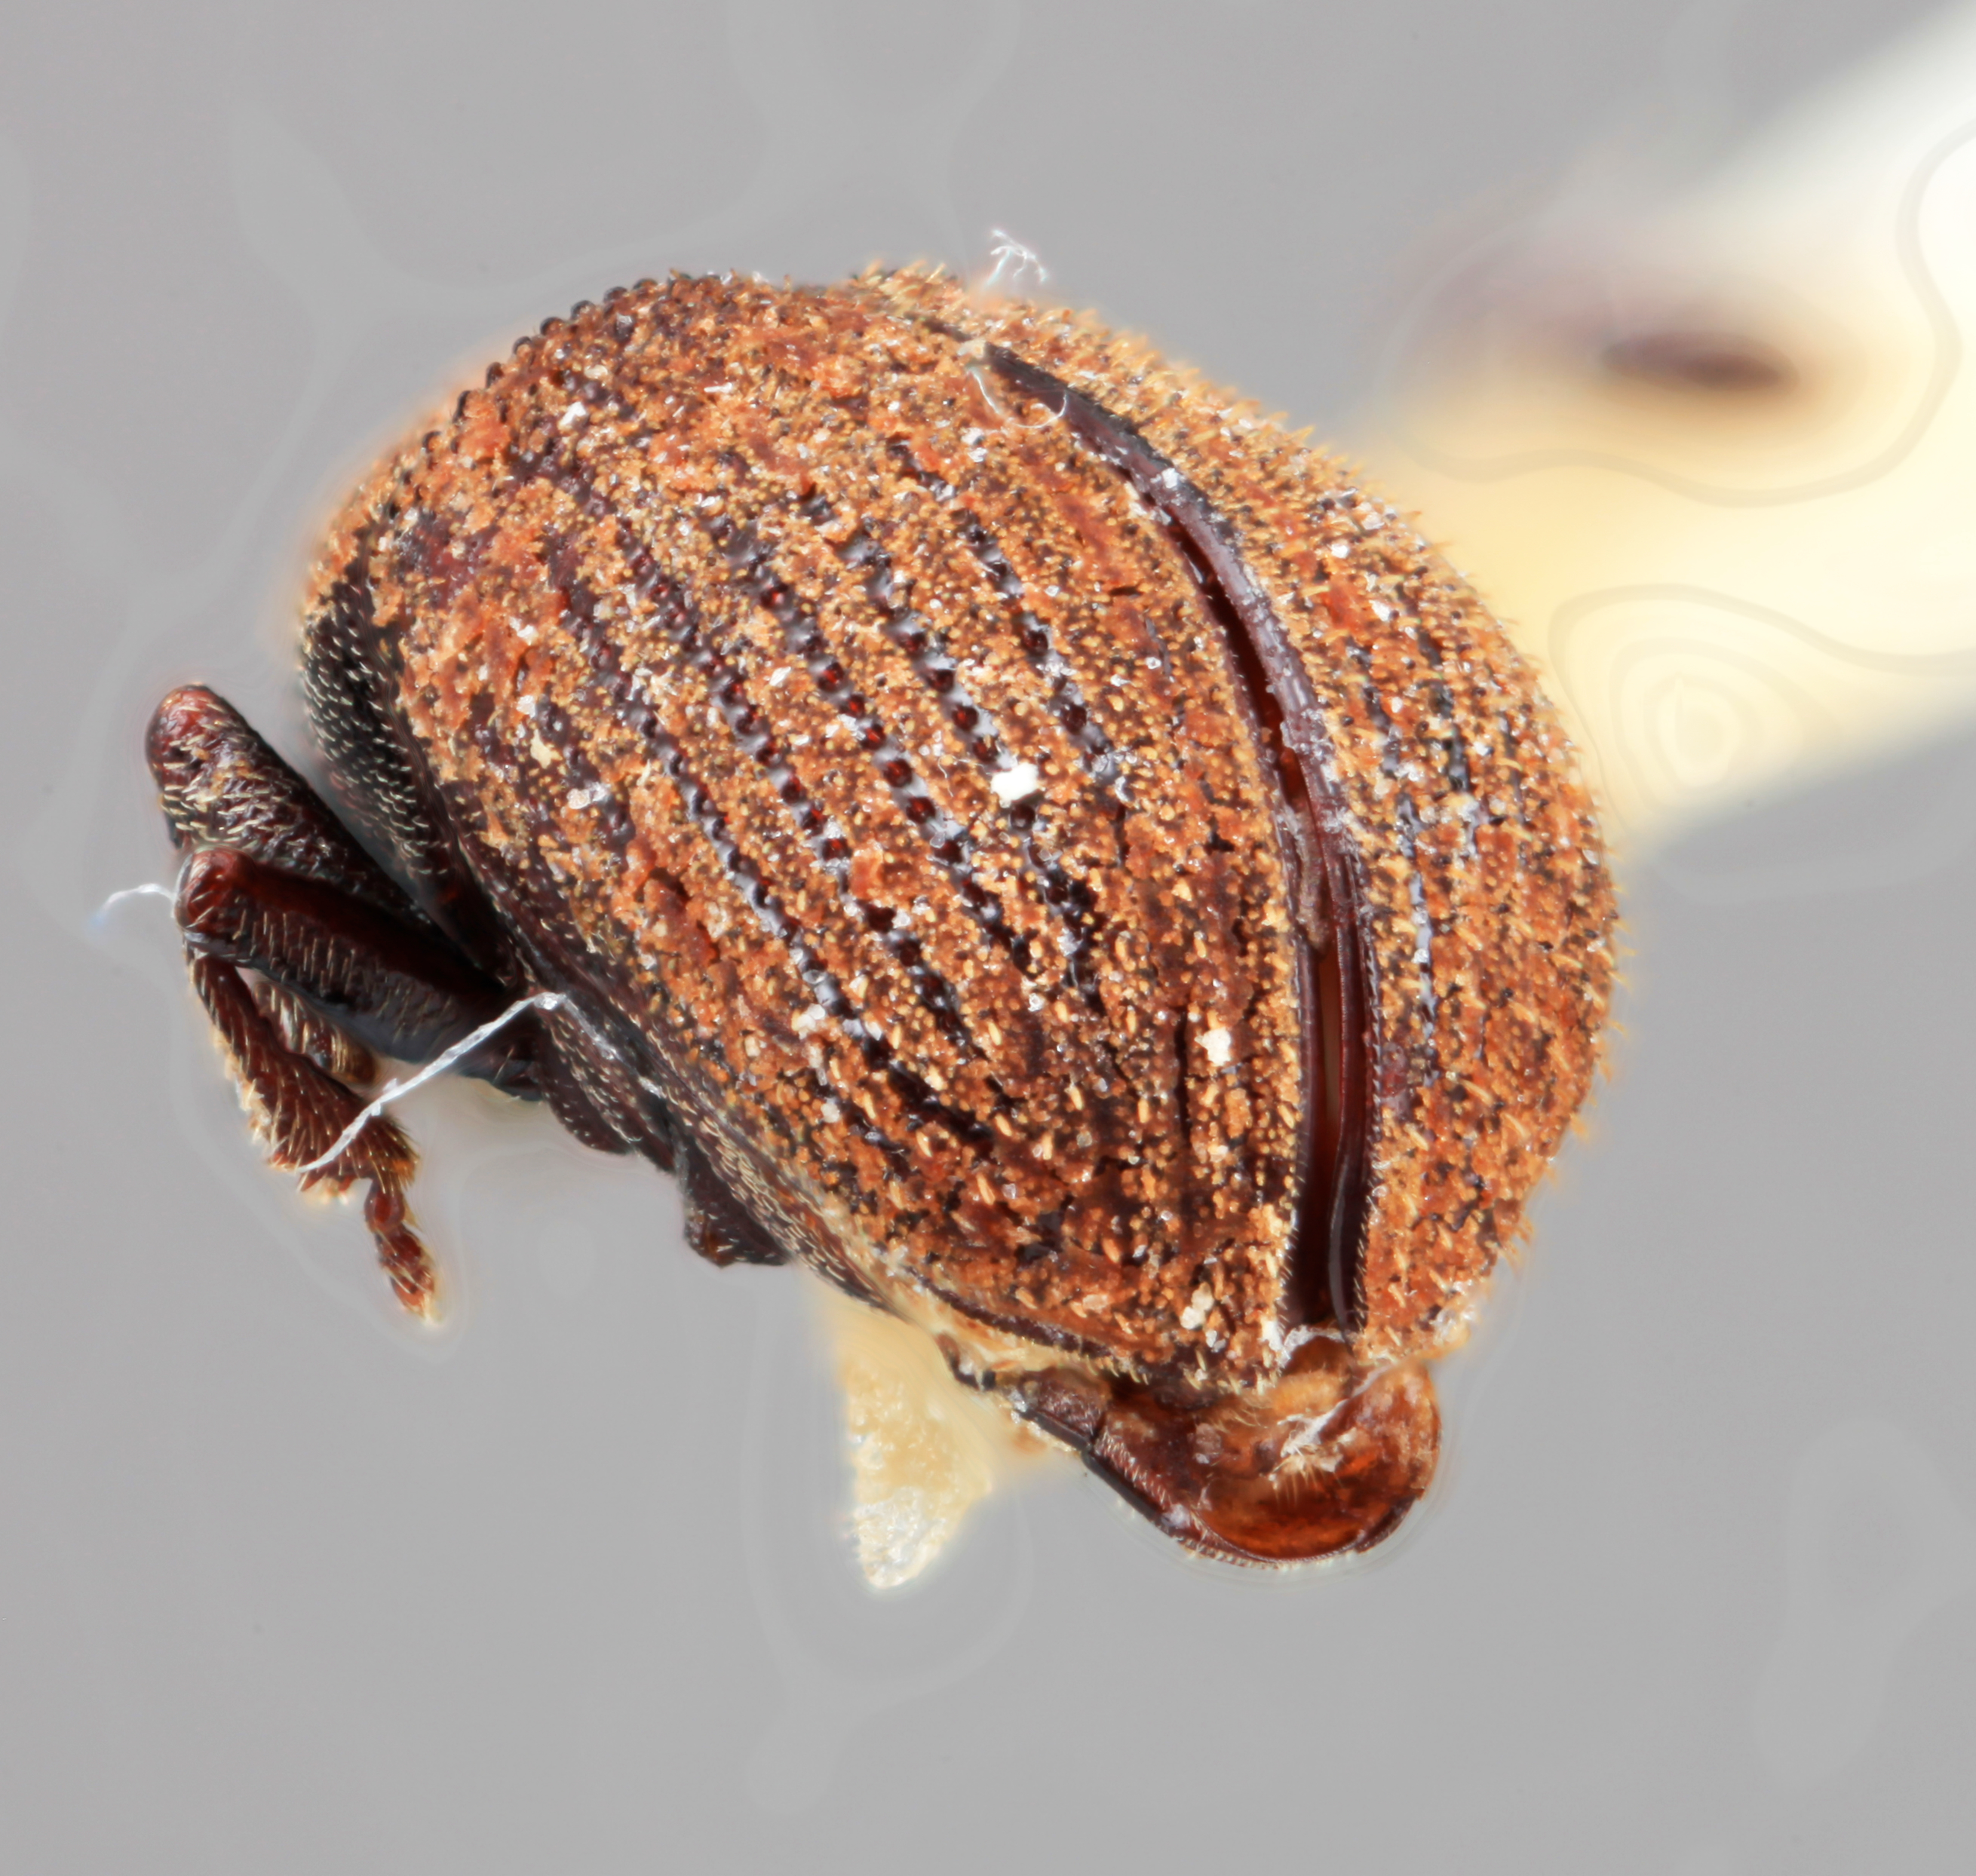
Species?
Acrantus opimus
